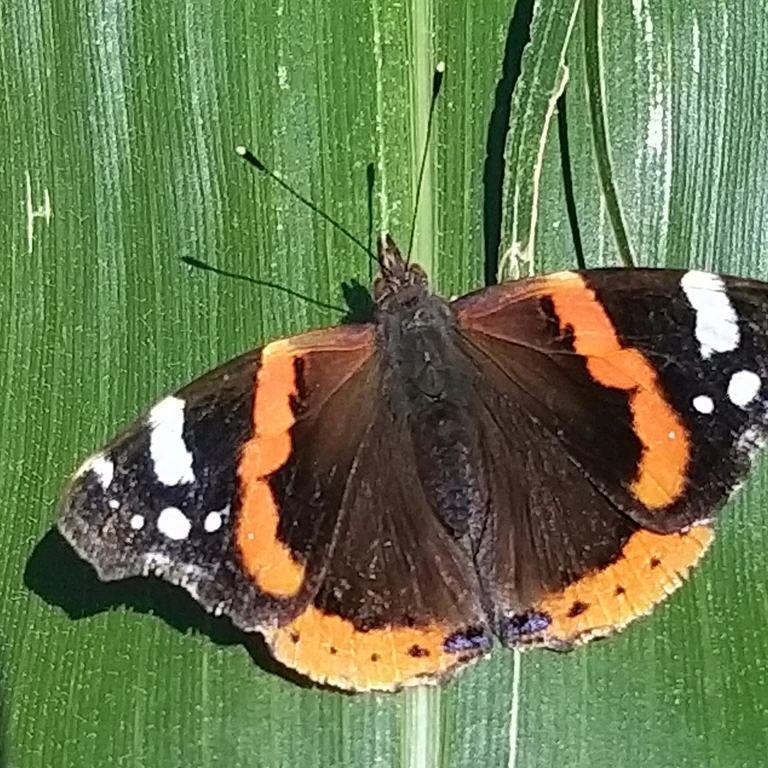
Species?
Vanessa atalanta
